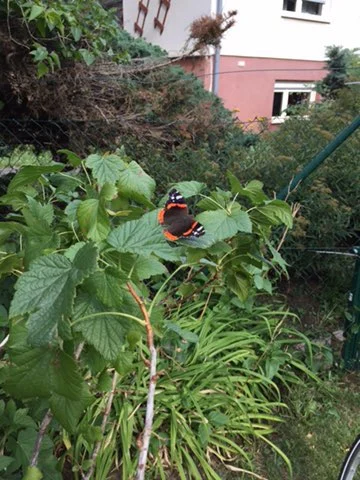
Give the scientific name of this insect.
Aglais io
